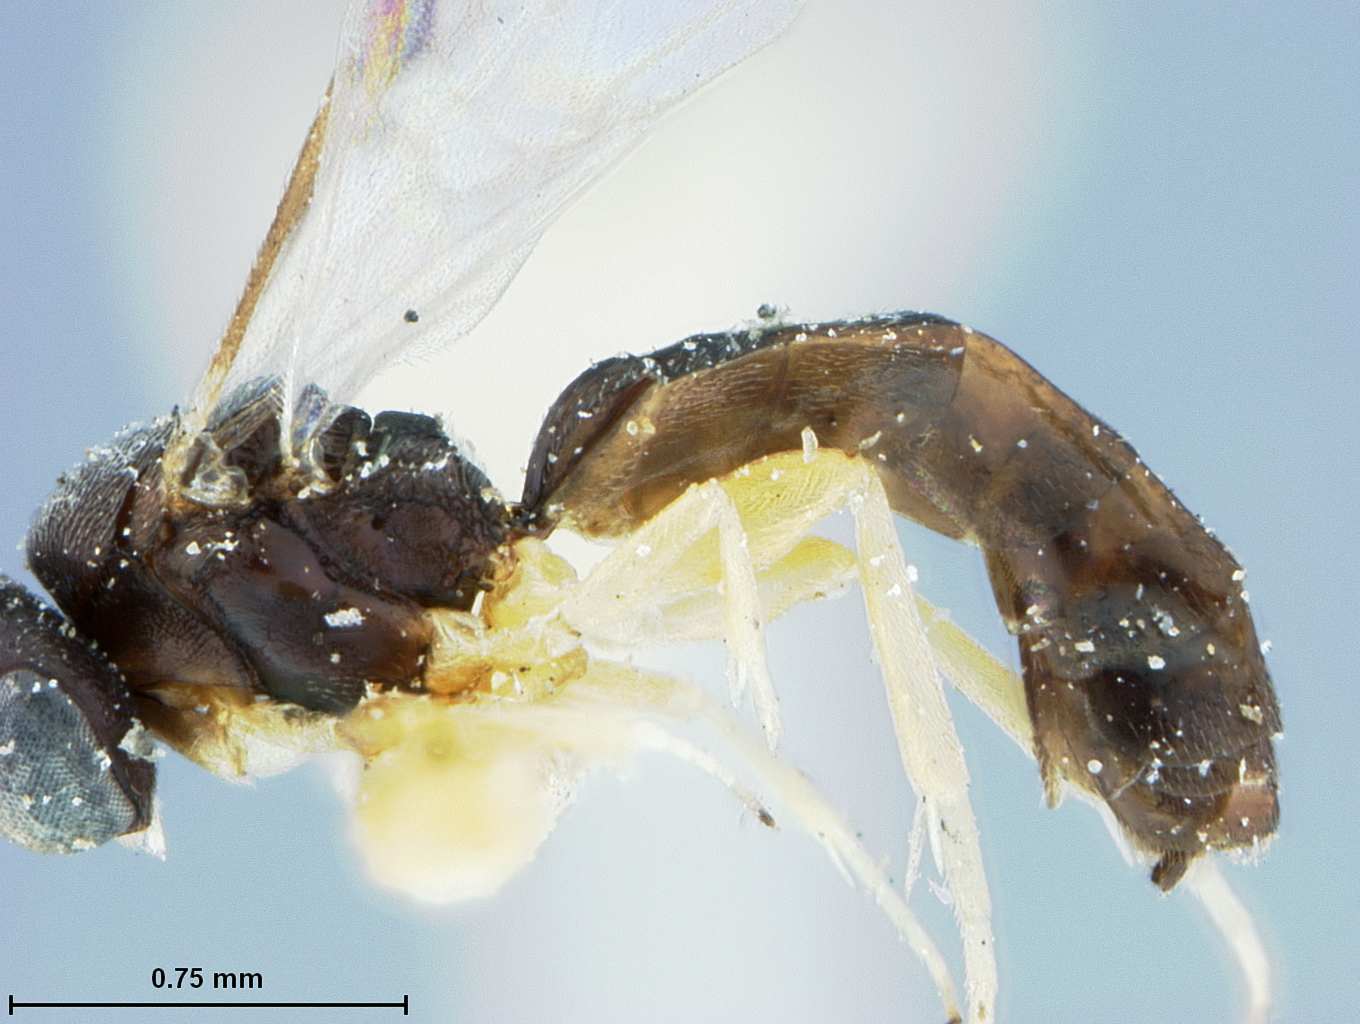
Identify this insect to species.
Elasmosoma schwarzi
